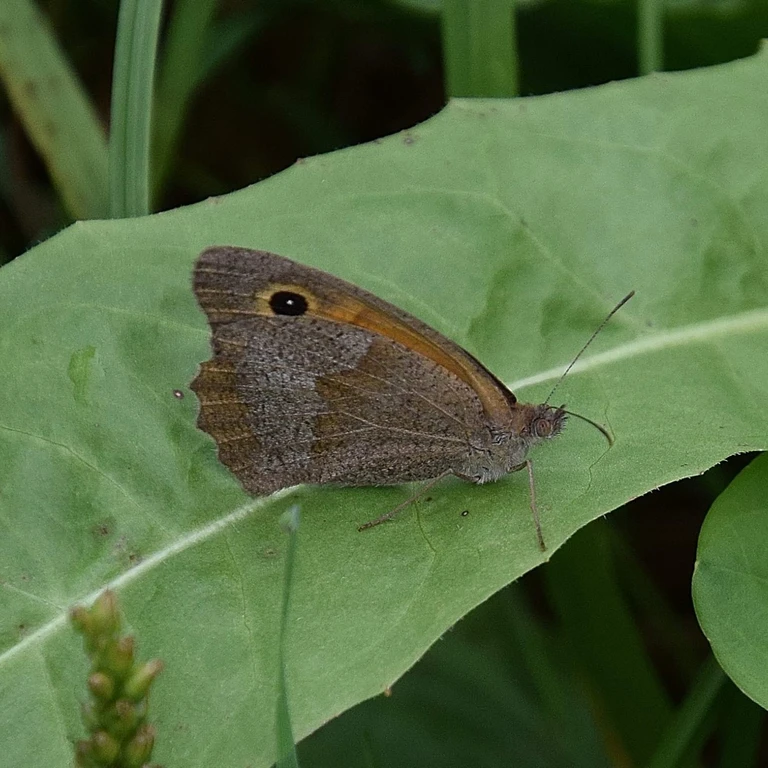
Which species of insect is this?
Maniola jurtina
